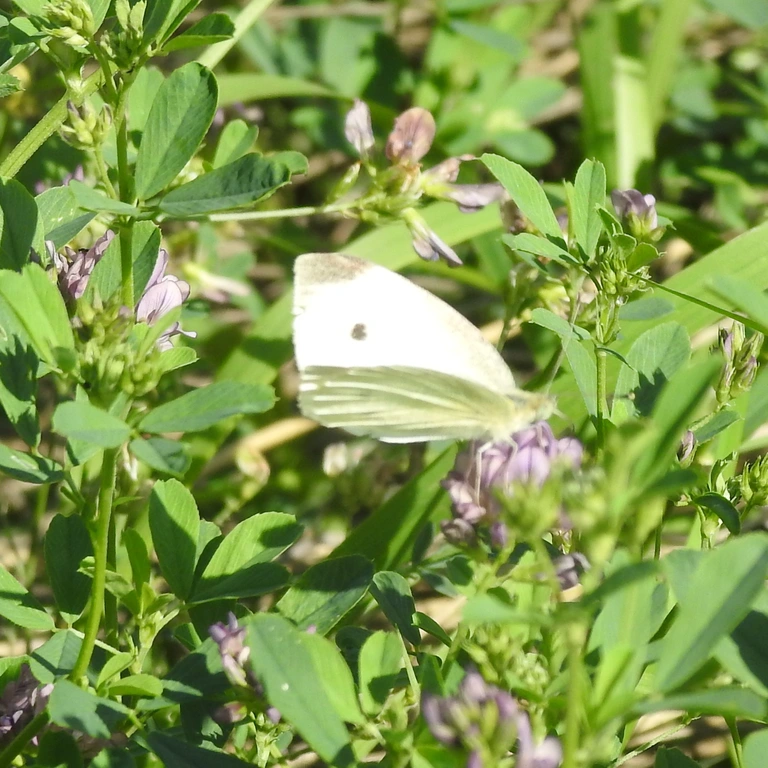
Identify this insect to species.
Pieris rapae
